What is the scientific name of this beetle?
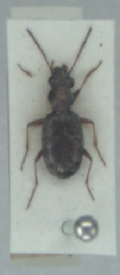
Asaphidion pallipes
